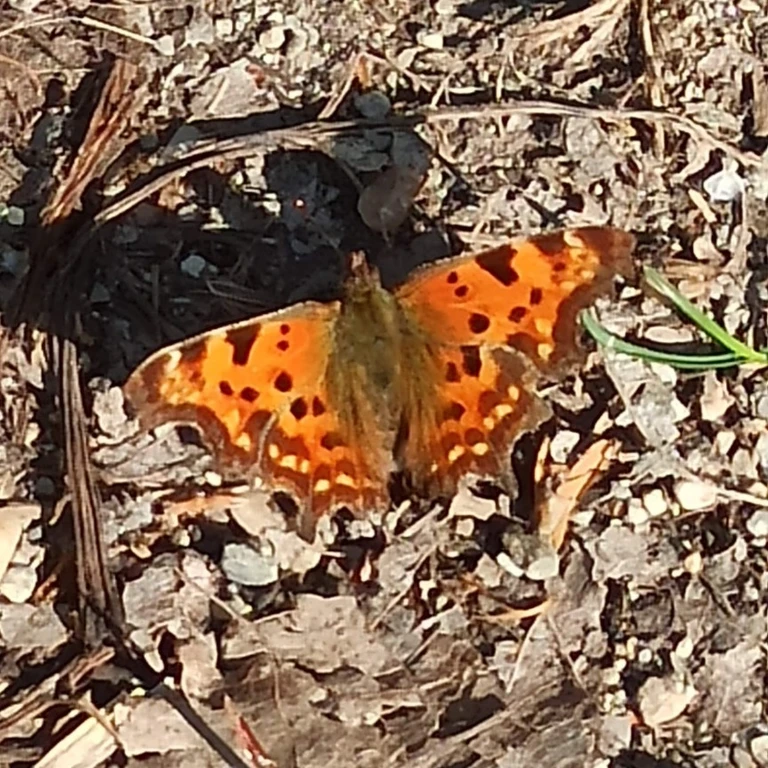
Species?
Polygonia c-album
